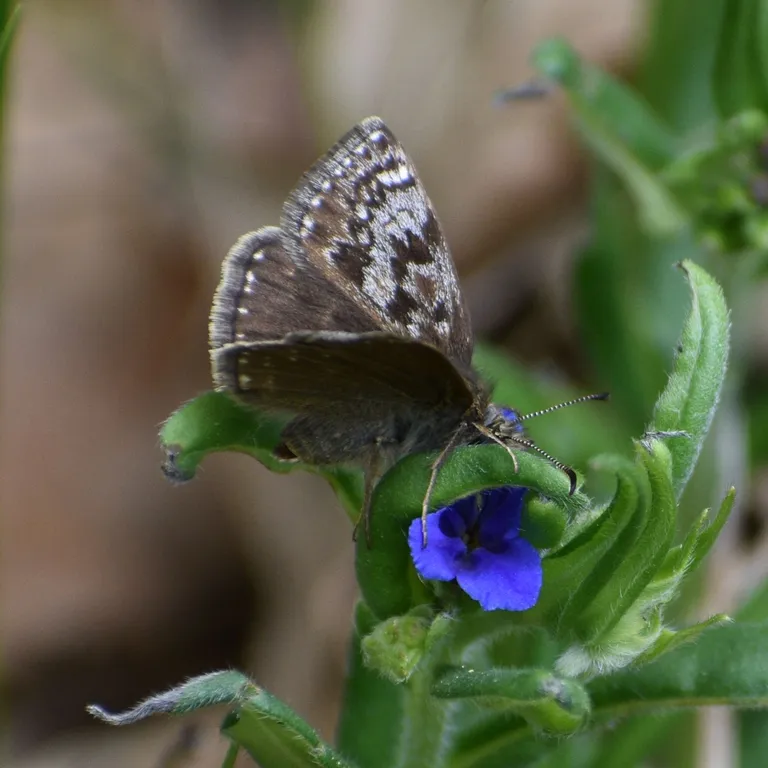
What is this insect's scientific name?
Erynnis tages
